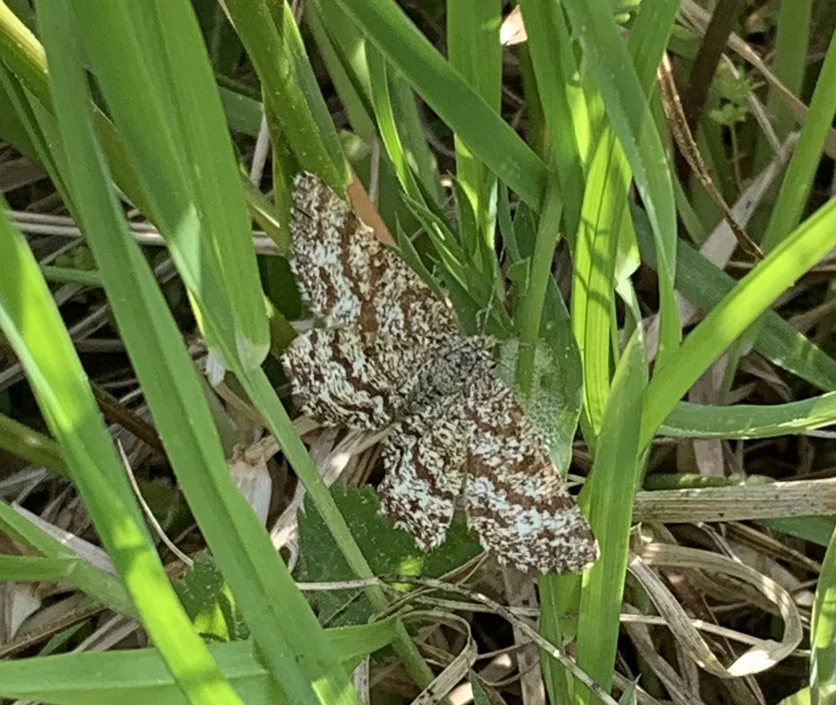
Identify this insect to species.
Ematurga atomaria
